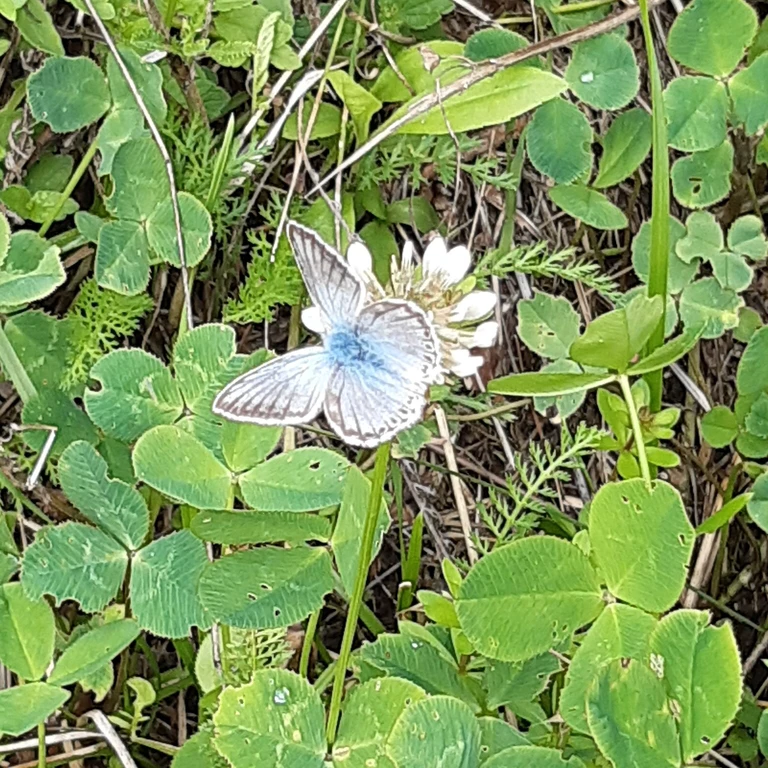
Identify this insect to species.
Lysandra coridon
